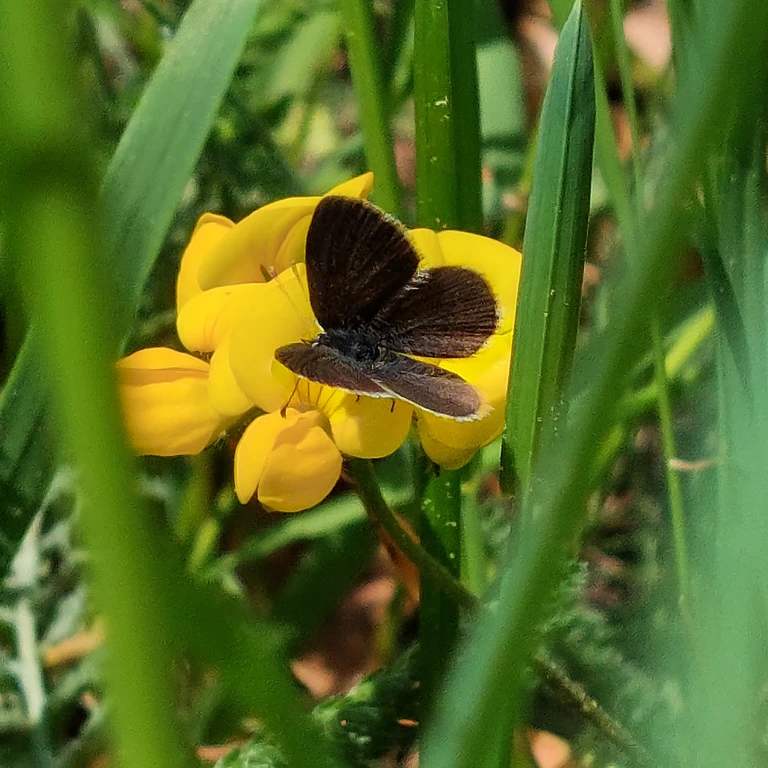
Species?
Cupido minimus
